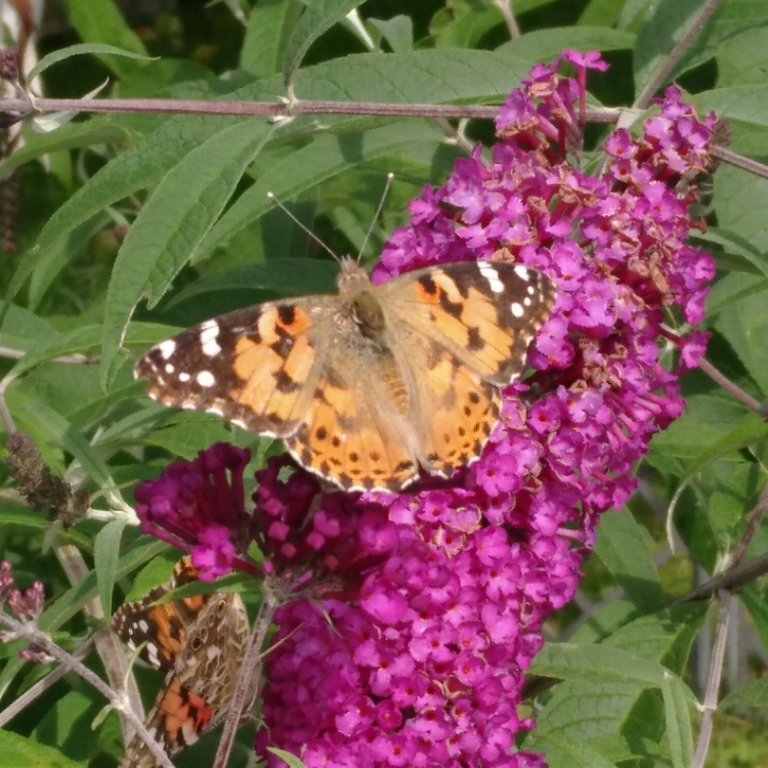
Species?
Vanessa cardui
